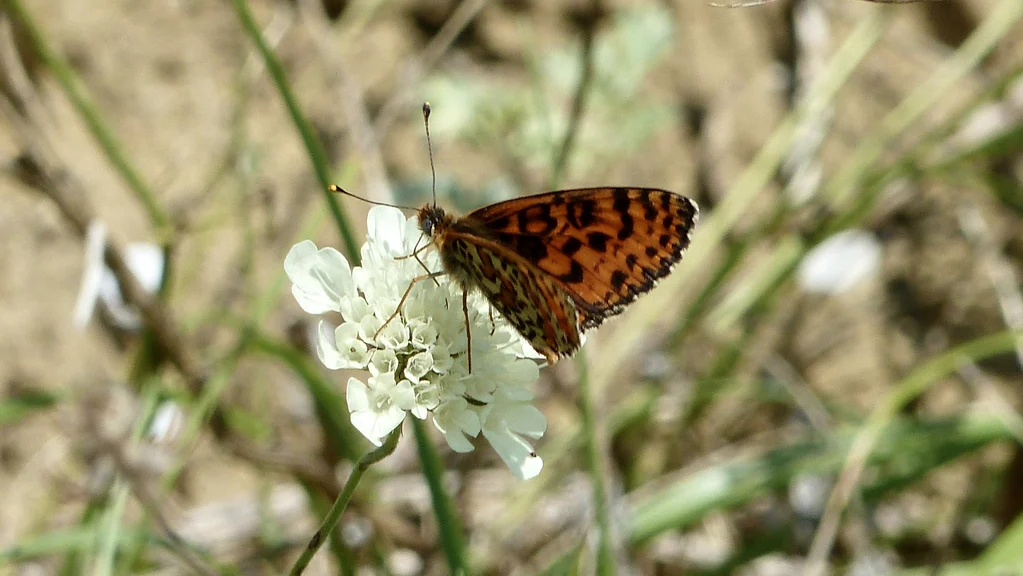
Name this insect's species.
Melitaea didyma
